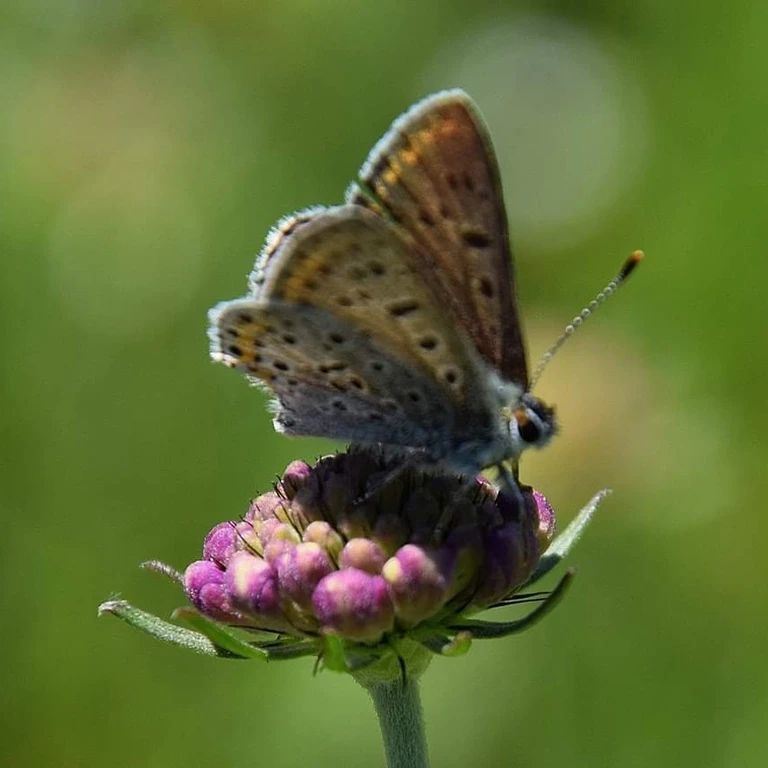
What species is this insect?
Lycaena tityrus (also Loweia tityrus)
